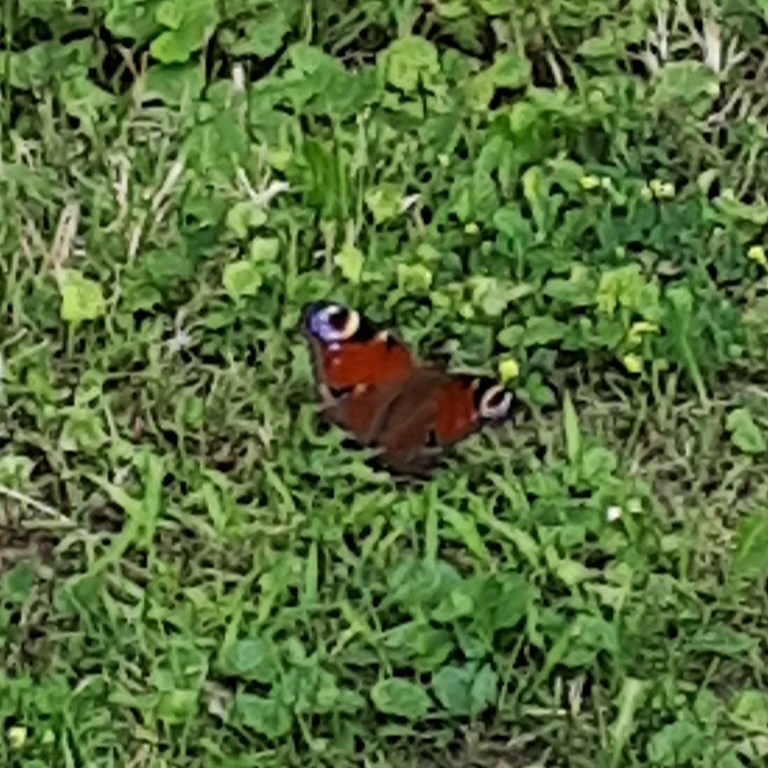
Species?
Aglais io
